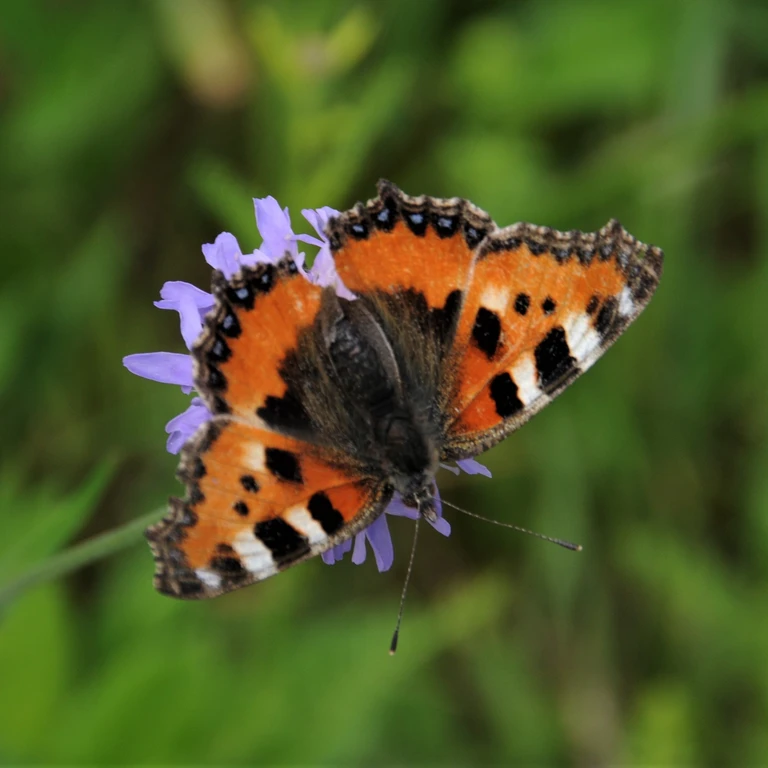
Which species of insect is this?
Aglais urticae
